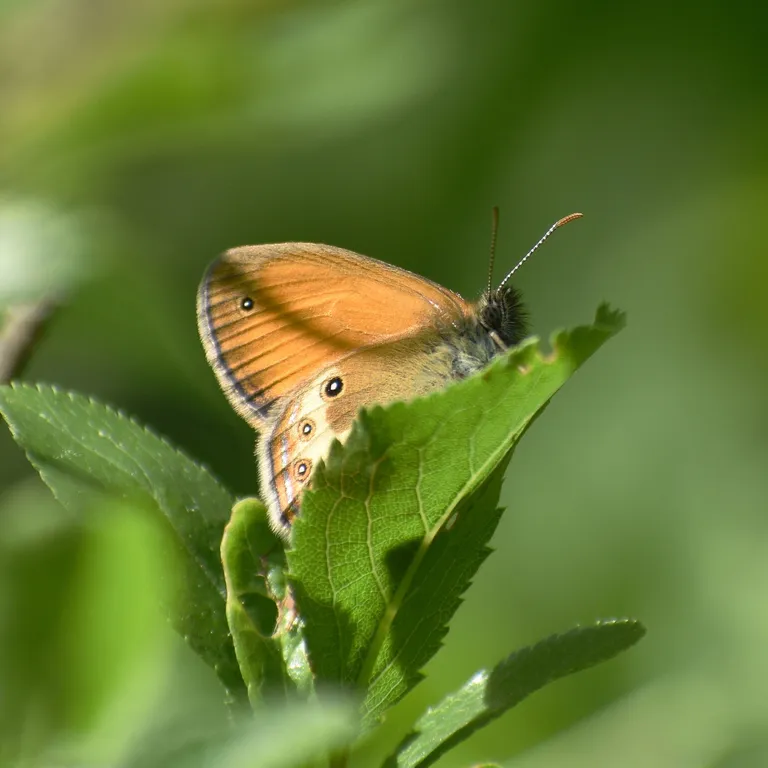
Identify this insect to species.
Coenonympha arcania
